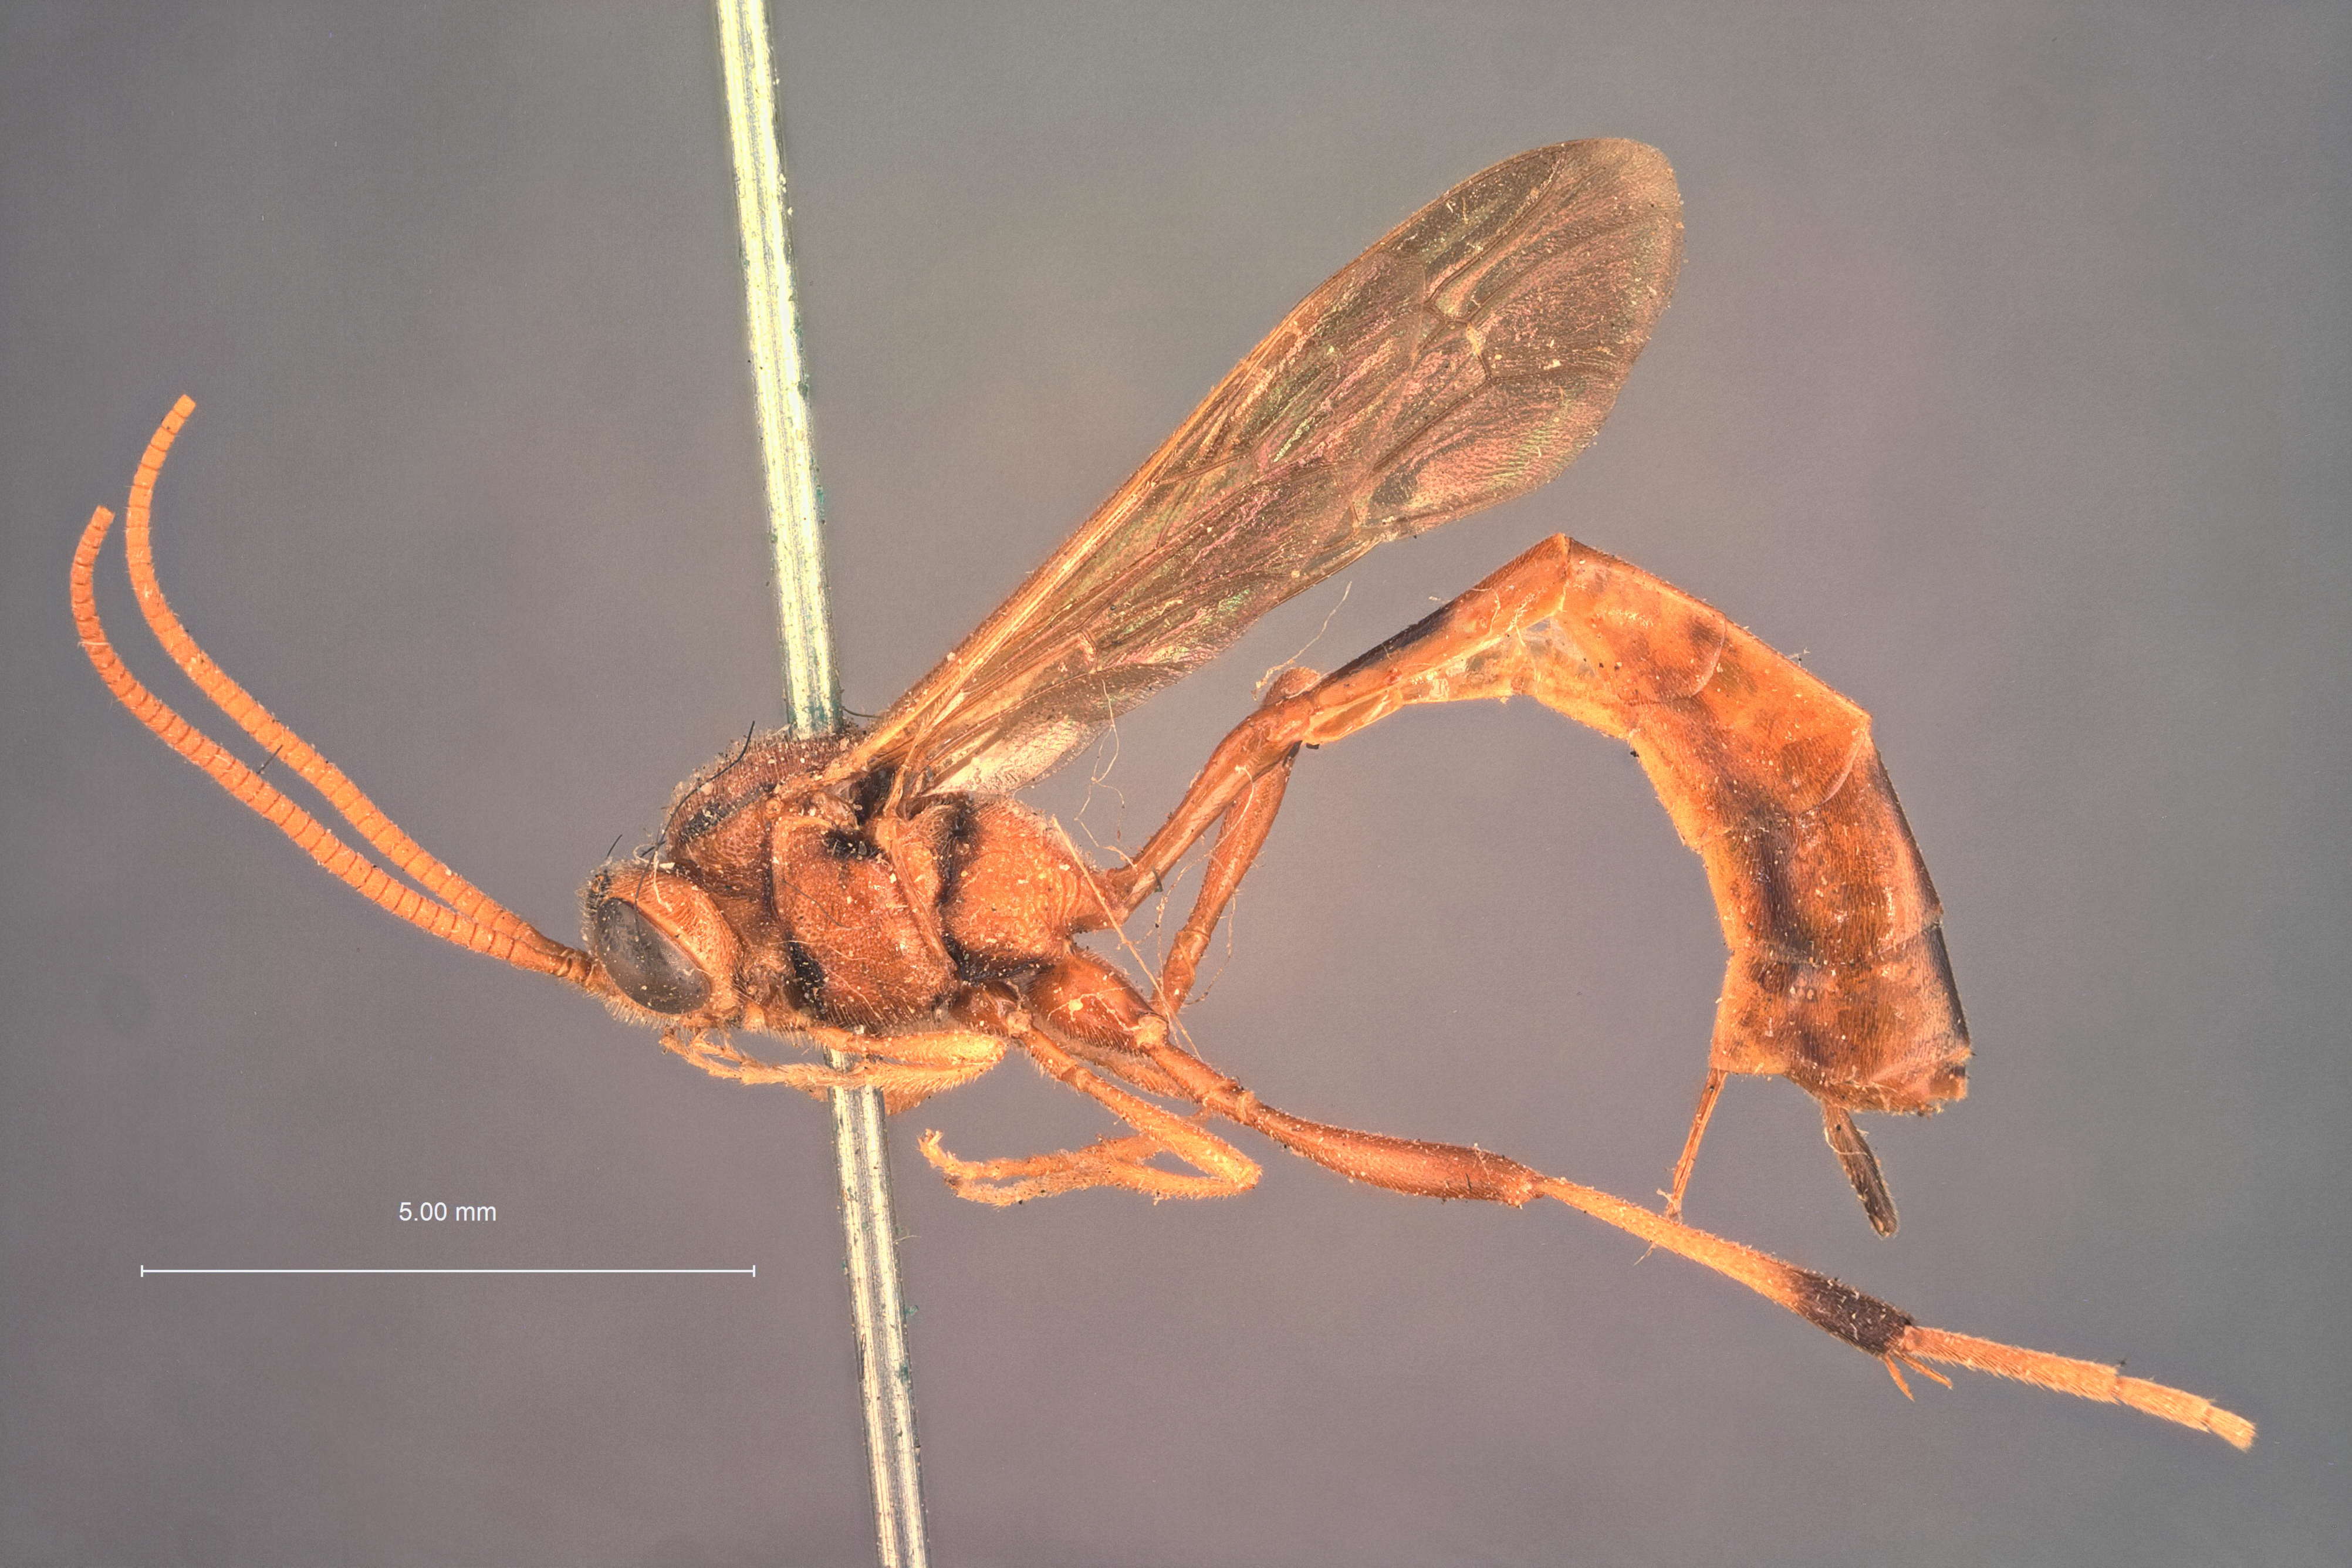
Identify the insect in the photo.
Anomalon simile
